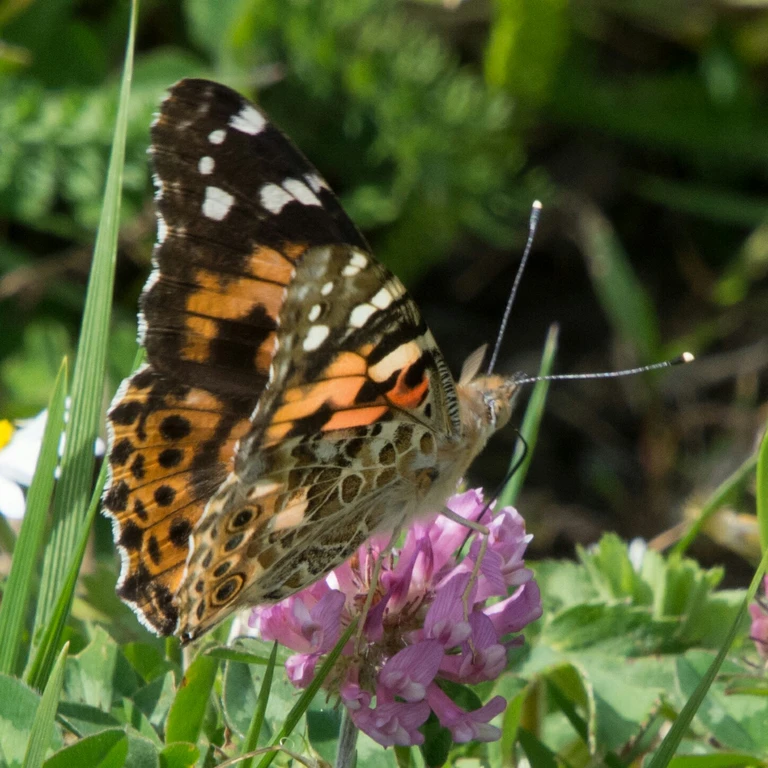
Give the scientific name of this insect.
Vanessa cardui
